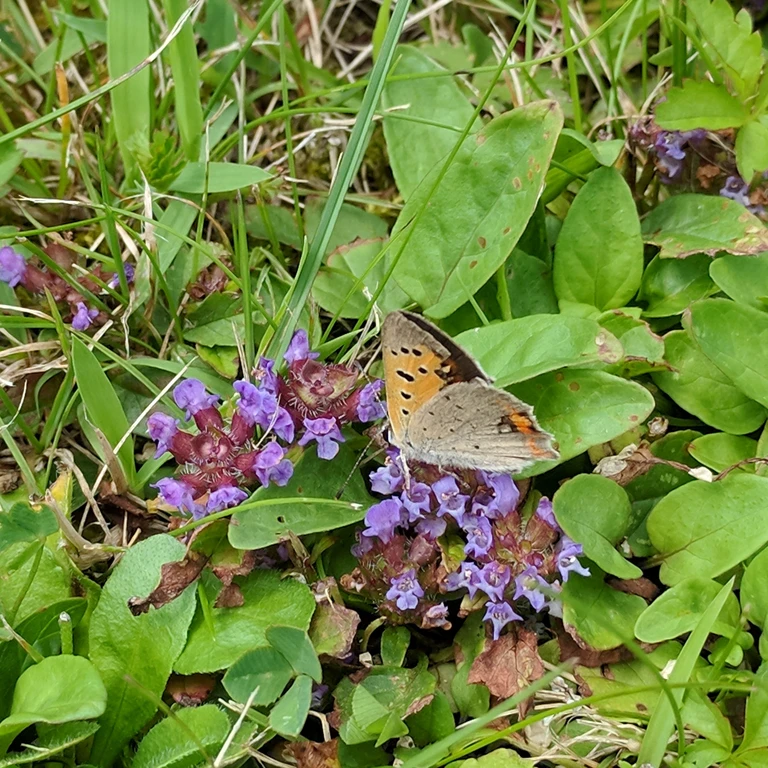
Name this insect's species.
Lycaena phlaeas
